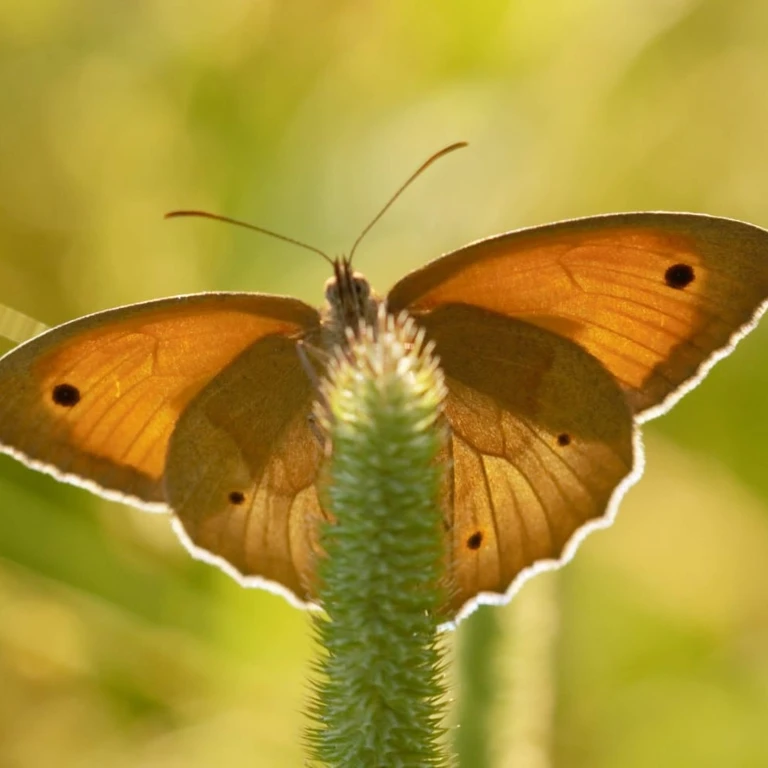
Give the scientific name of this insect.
Maniola jurtina
